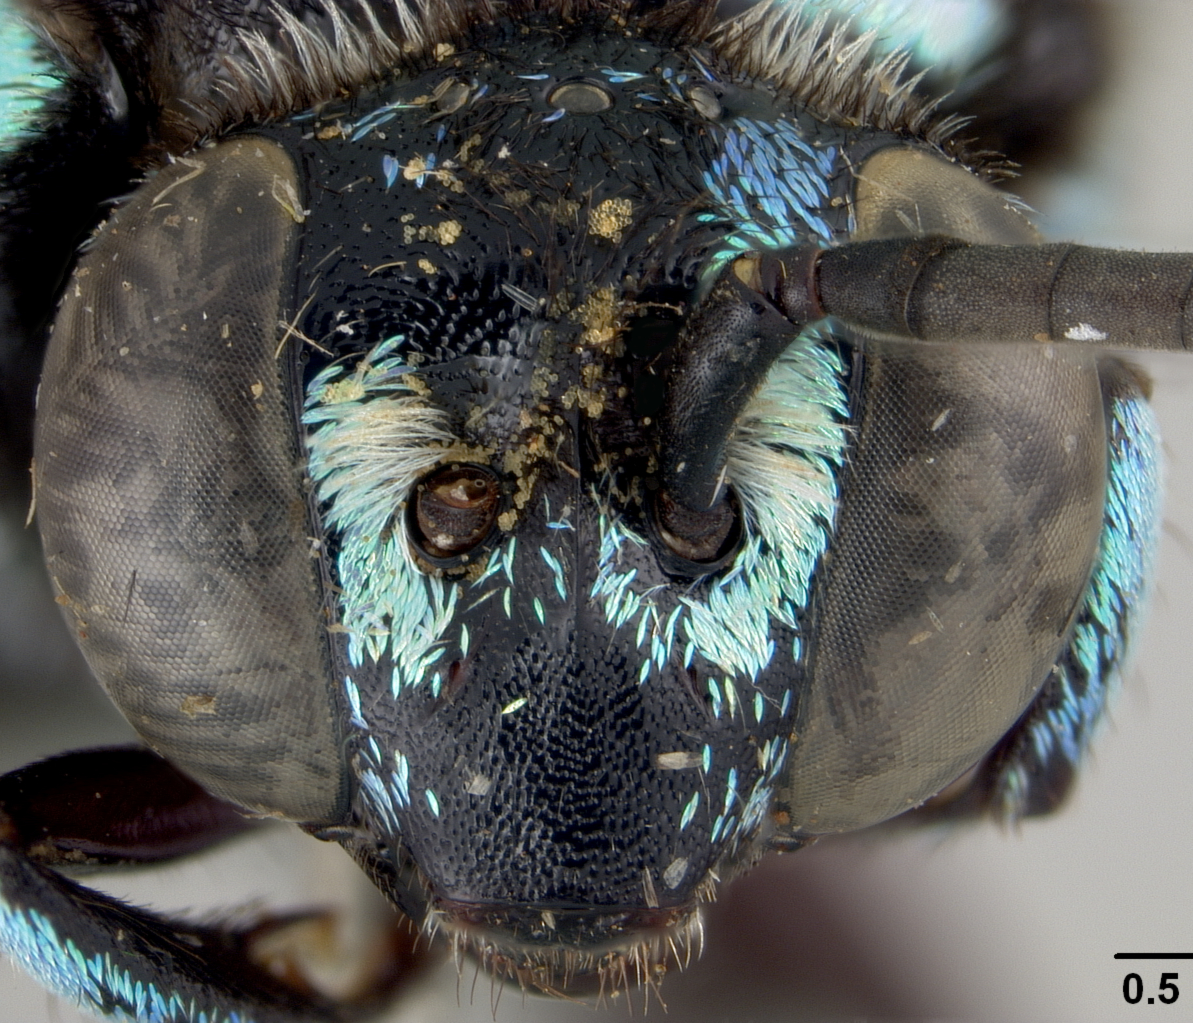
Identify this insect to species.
Crocisa crucifera
